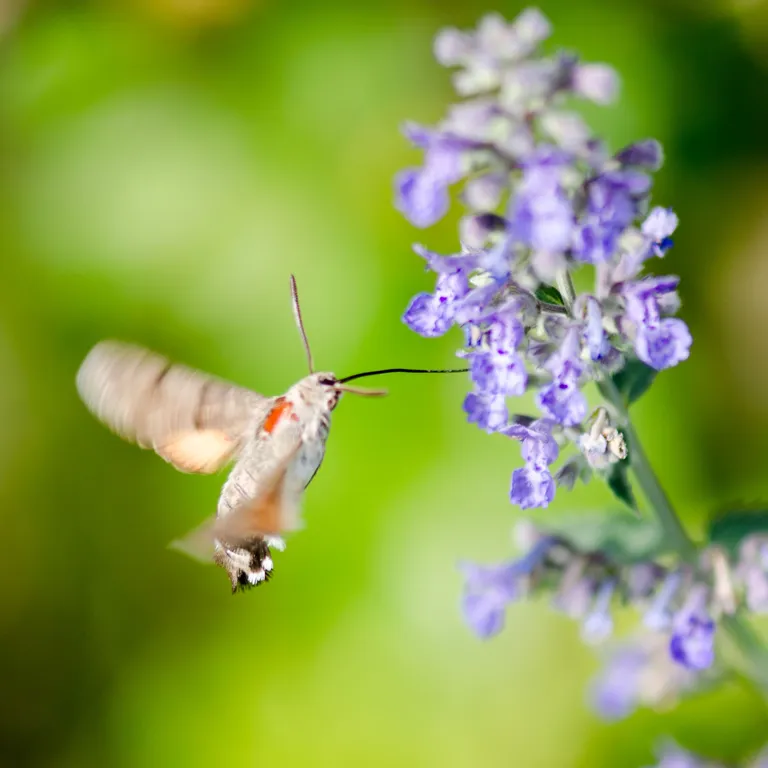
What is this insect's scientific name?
Macroglossum stellatarum
